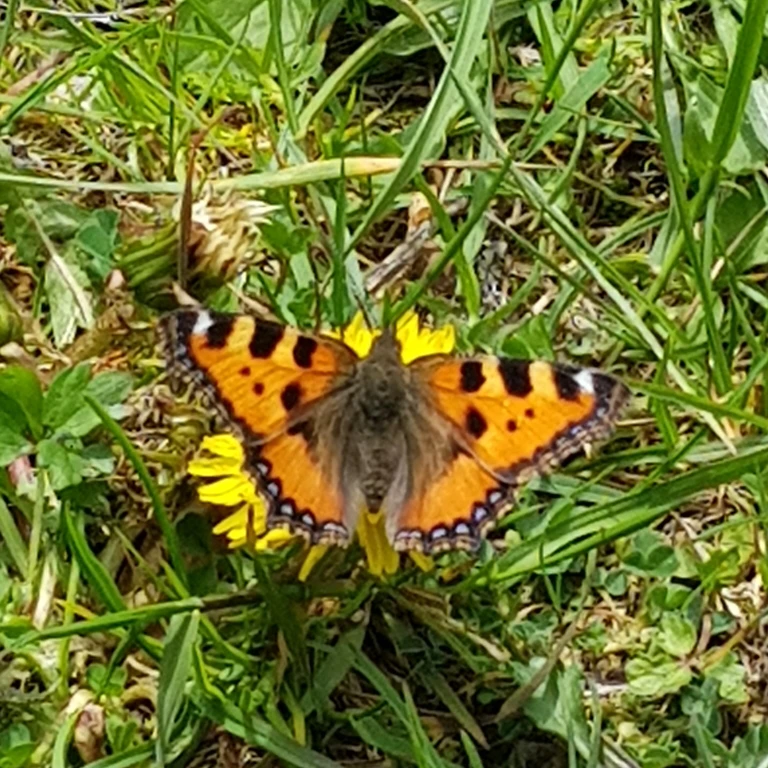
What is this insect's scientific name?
Aglais urticae
